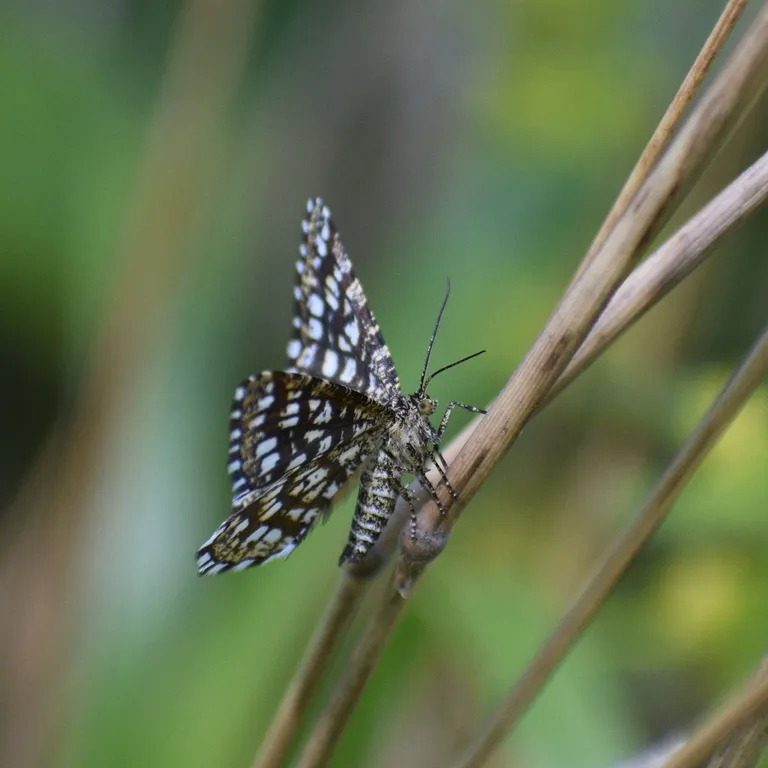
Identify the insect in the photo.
Chiasmia clathrata
